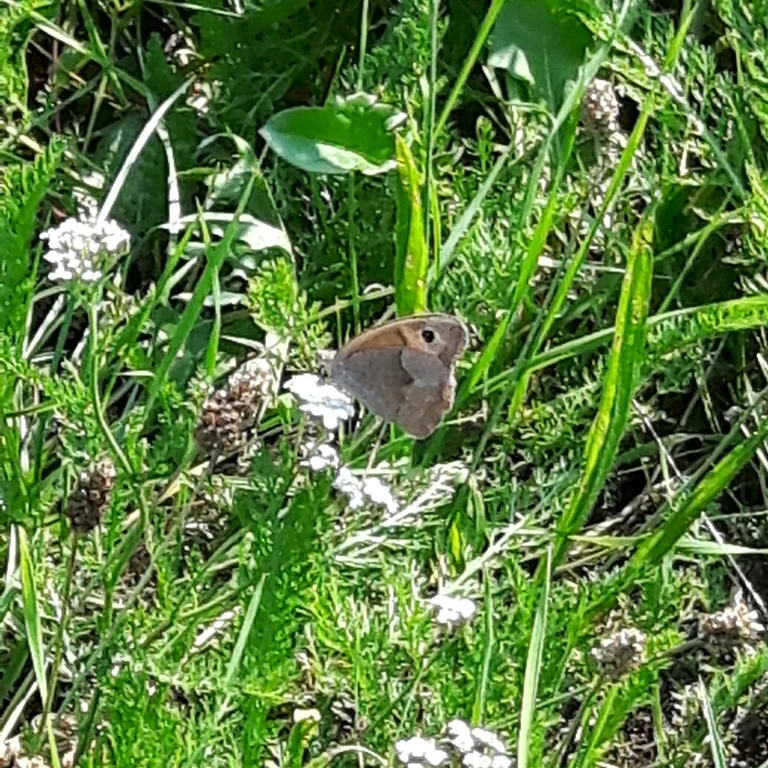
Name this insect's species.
Maniola jurtina
